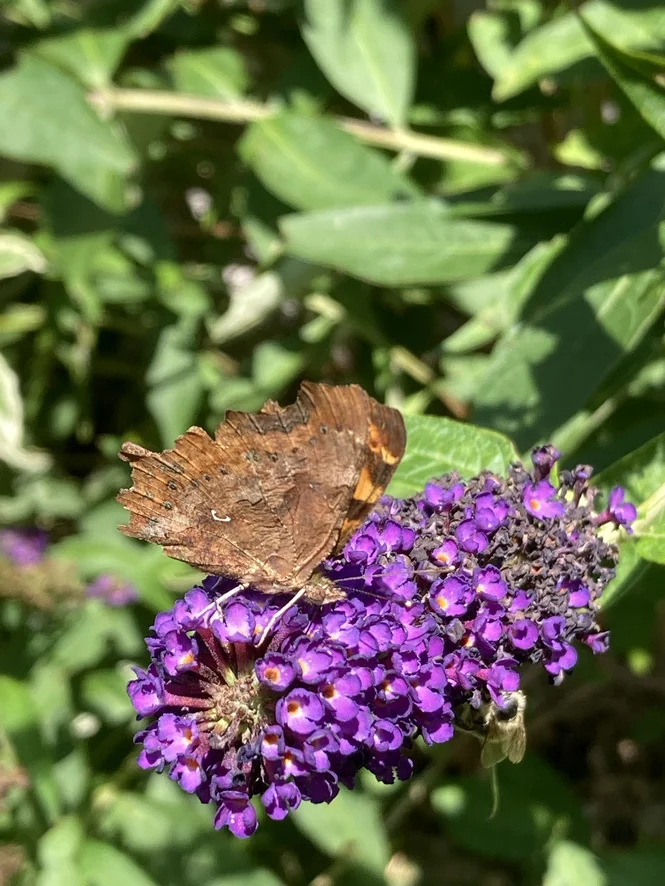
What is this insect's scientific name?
Polygonia c-album
